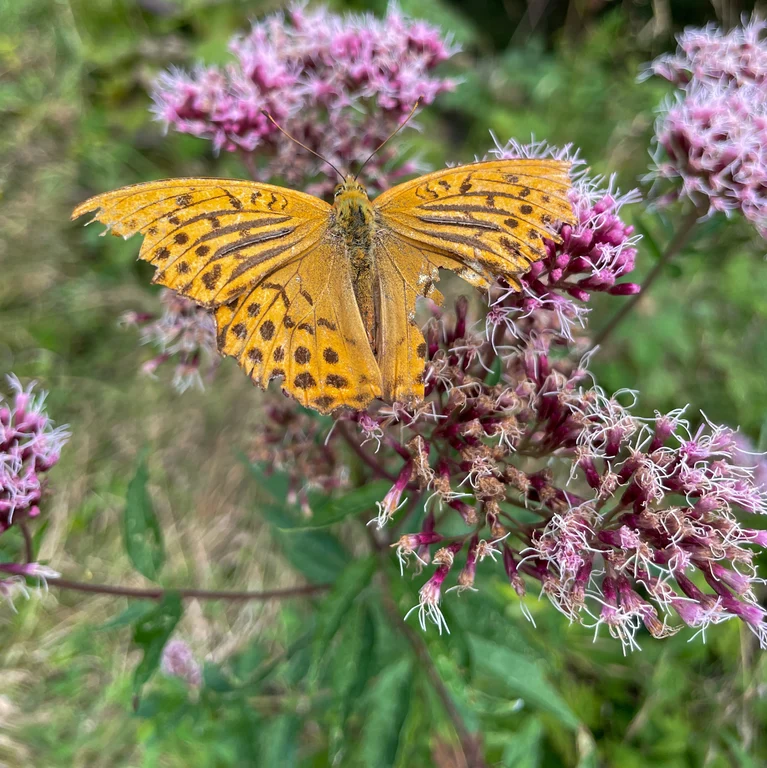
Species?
Argynnis paphia
